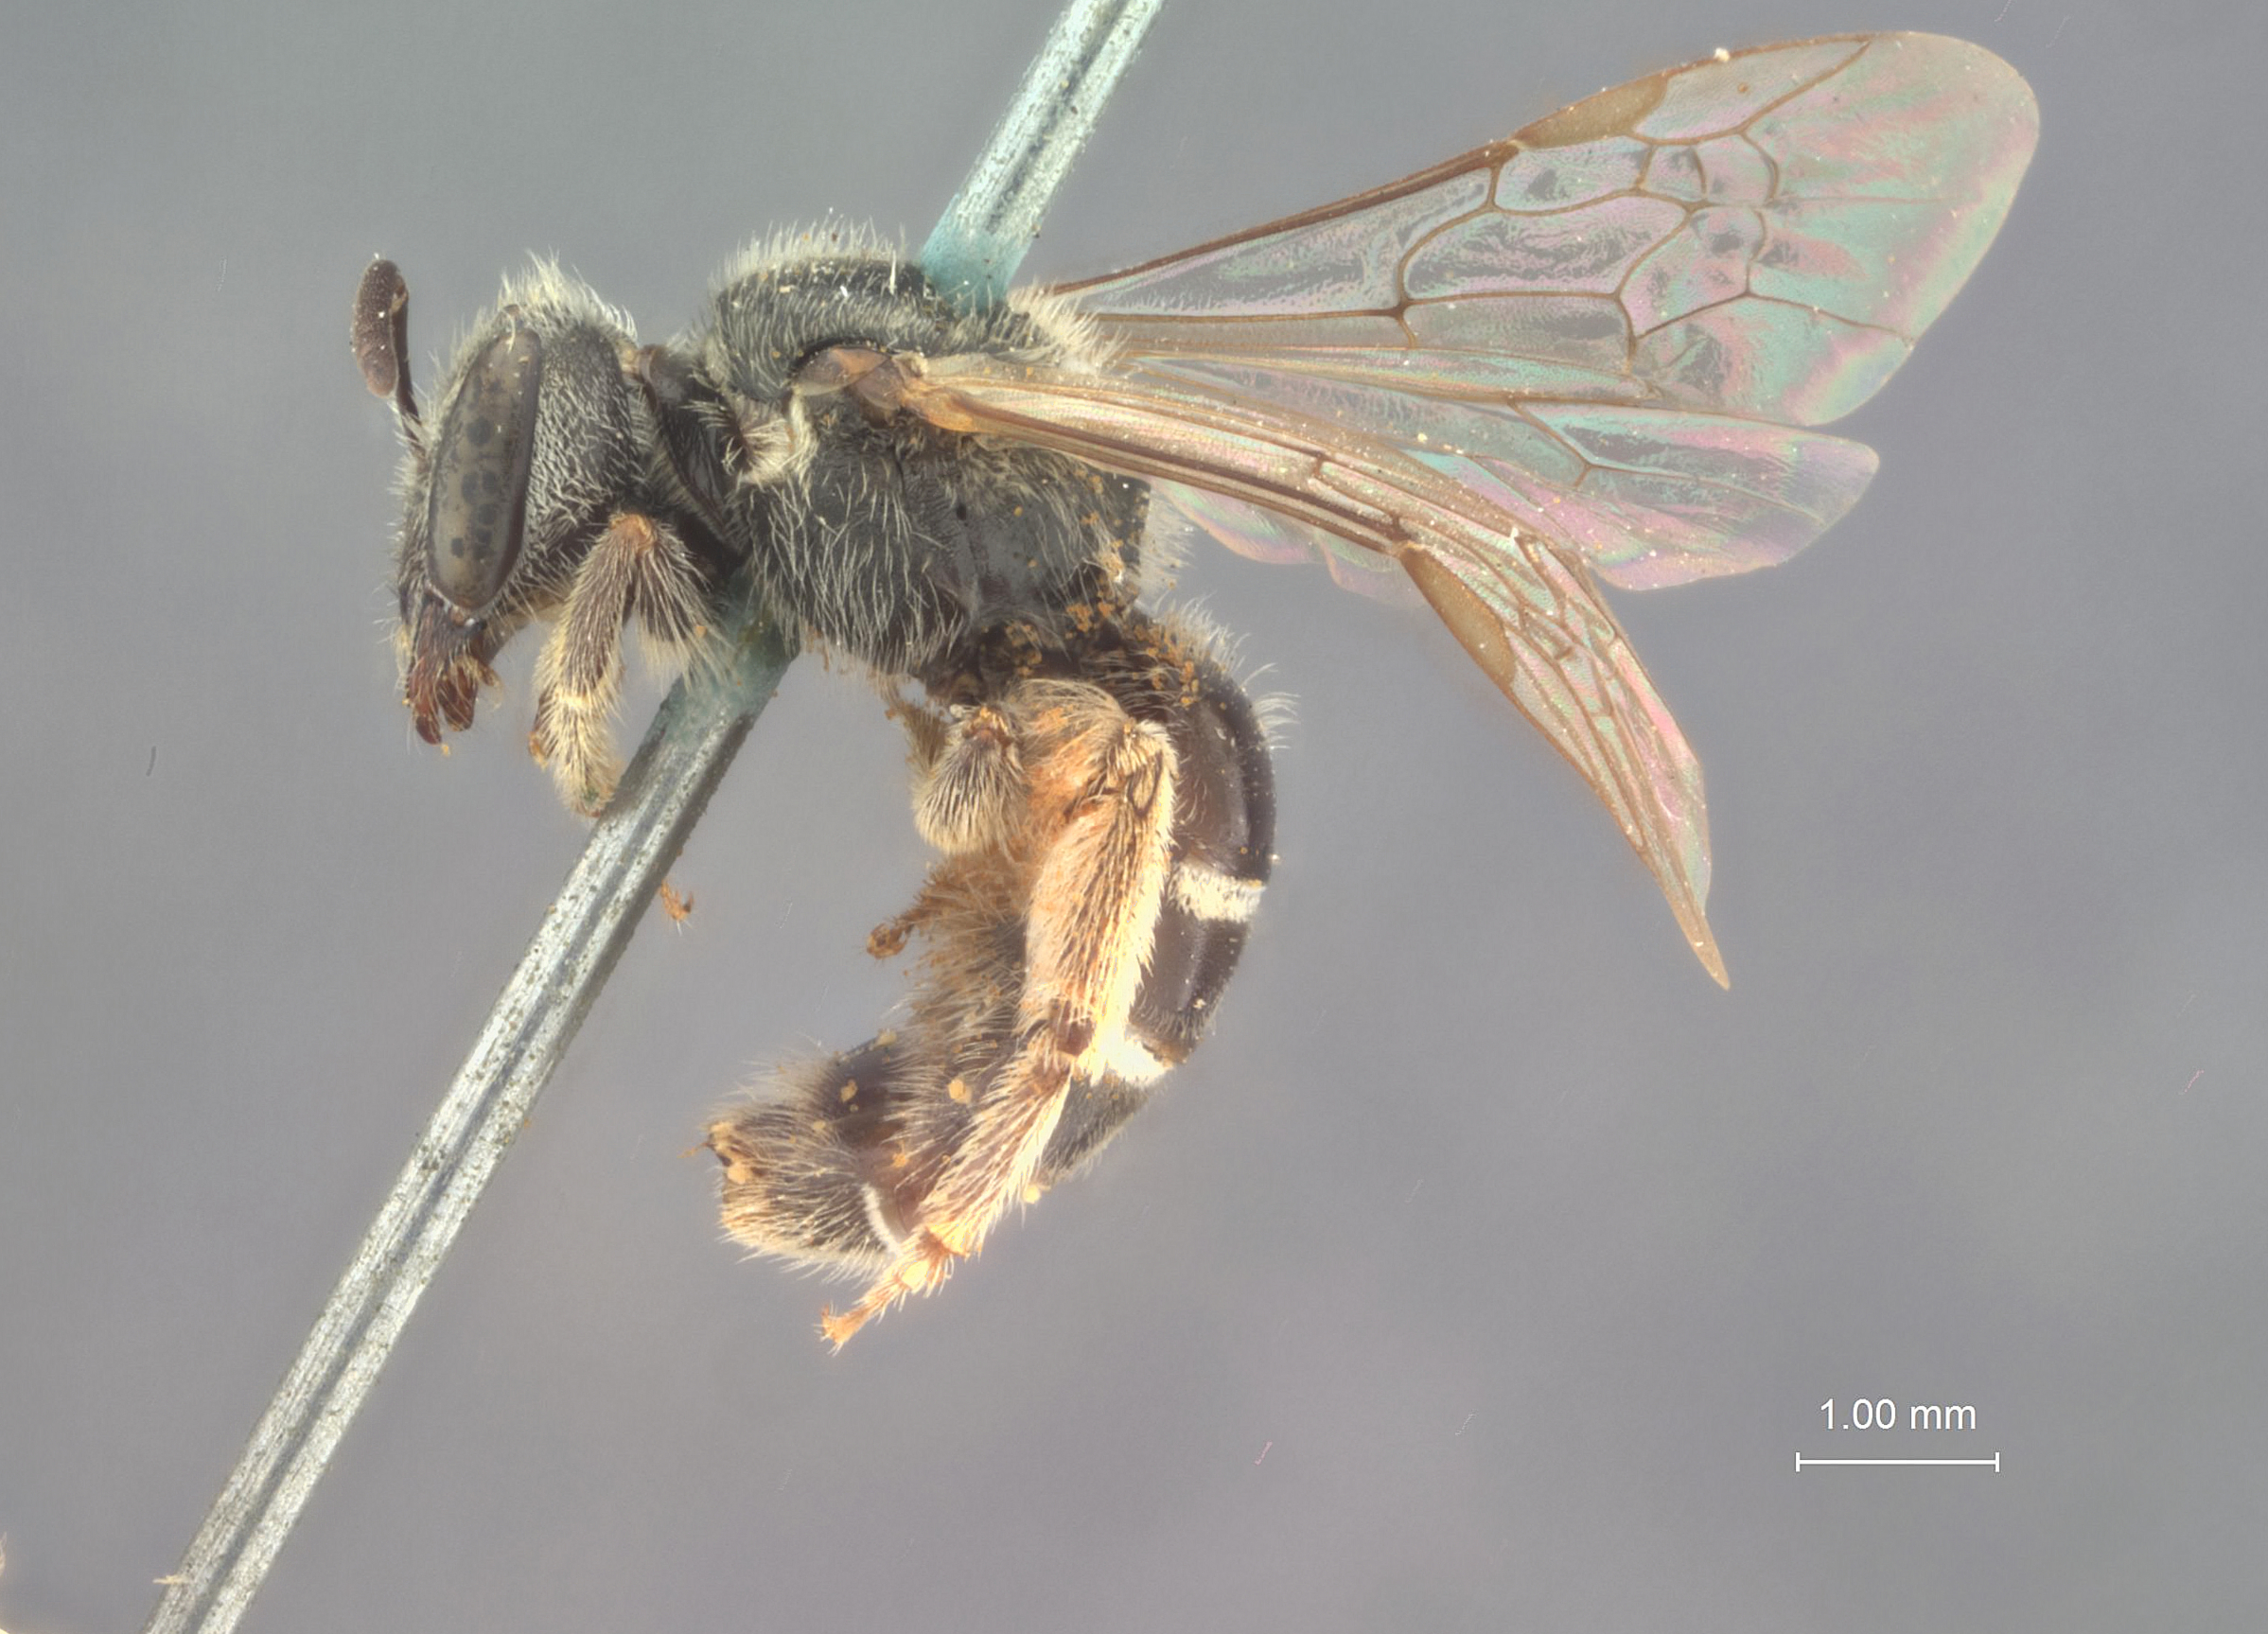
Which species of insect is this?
Halictus arcuatus
